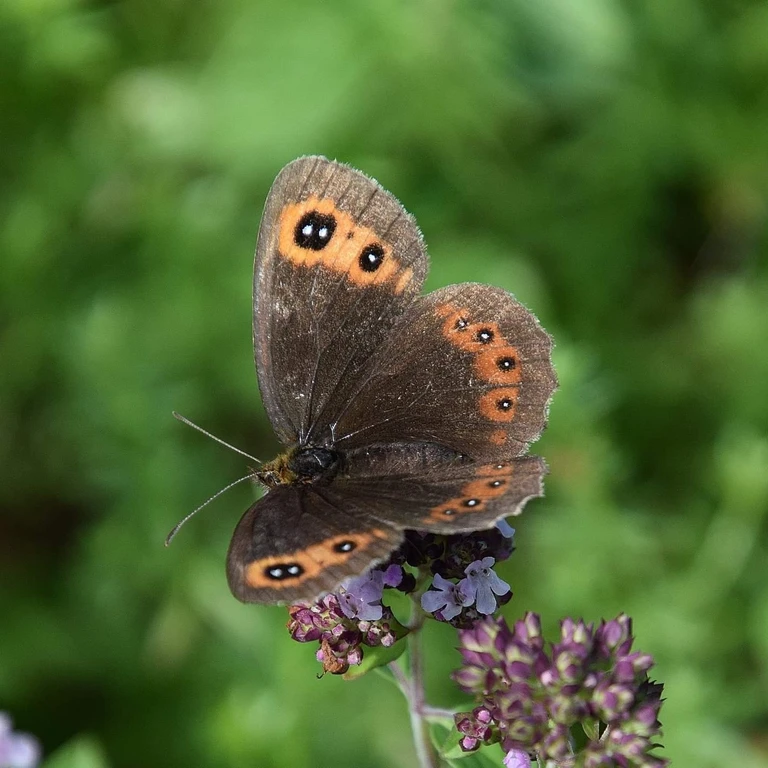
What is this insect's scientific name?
Erebia aethiops
